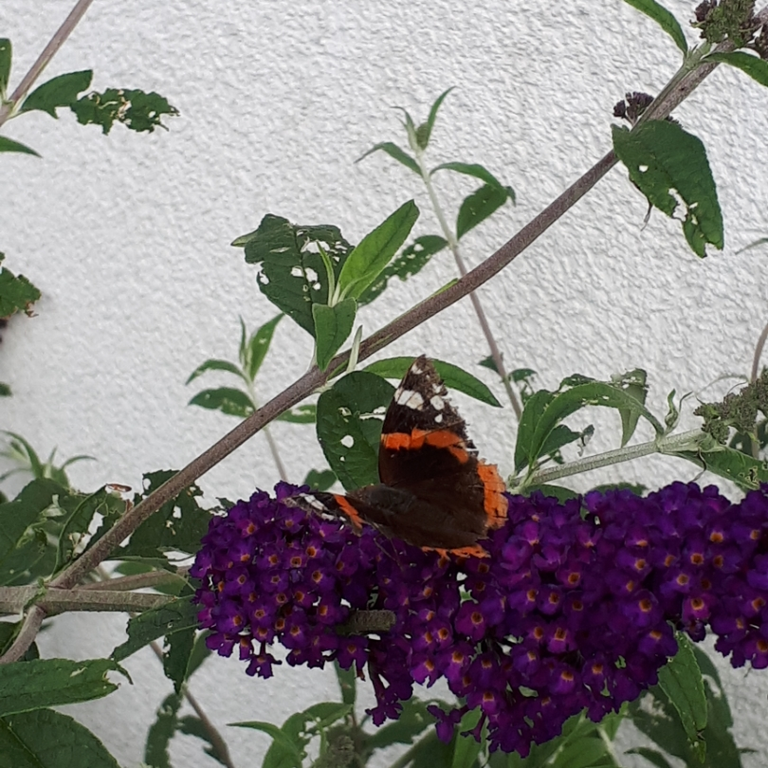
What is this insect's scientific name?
Vanessa atalanta
